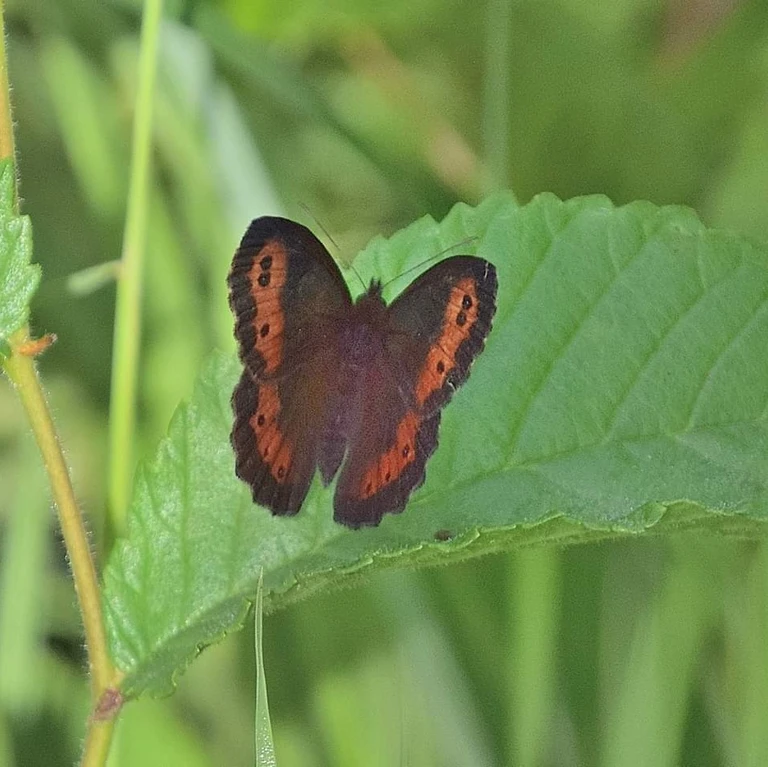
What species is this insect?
Erebia ligea
